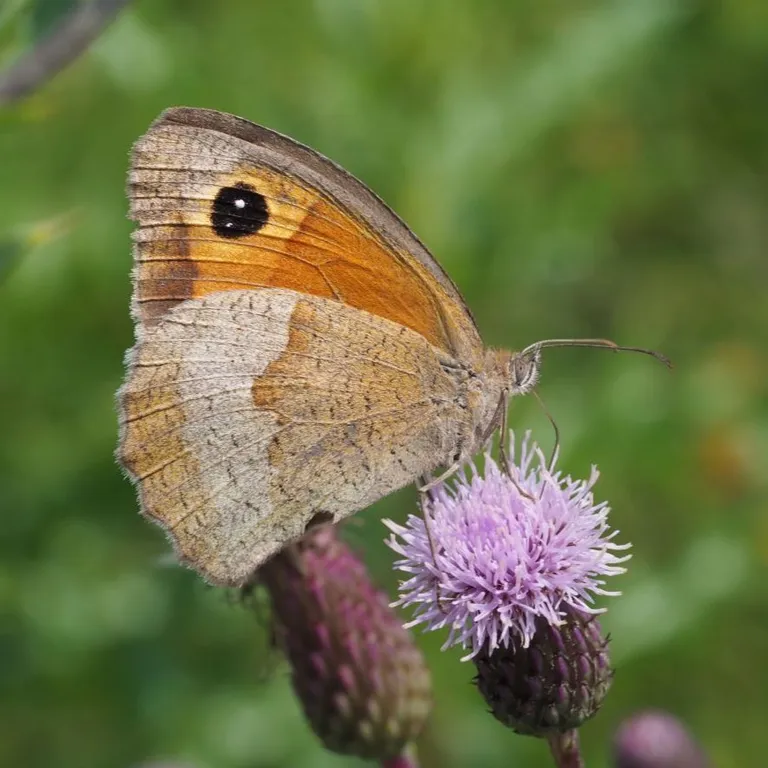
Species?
Maniola jurtina
